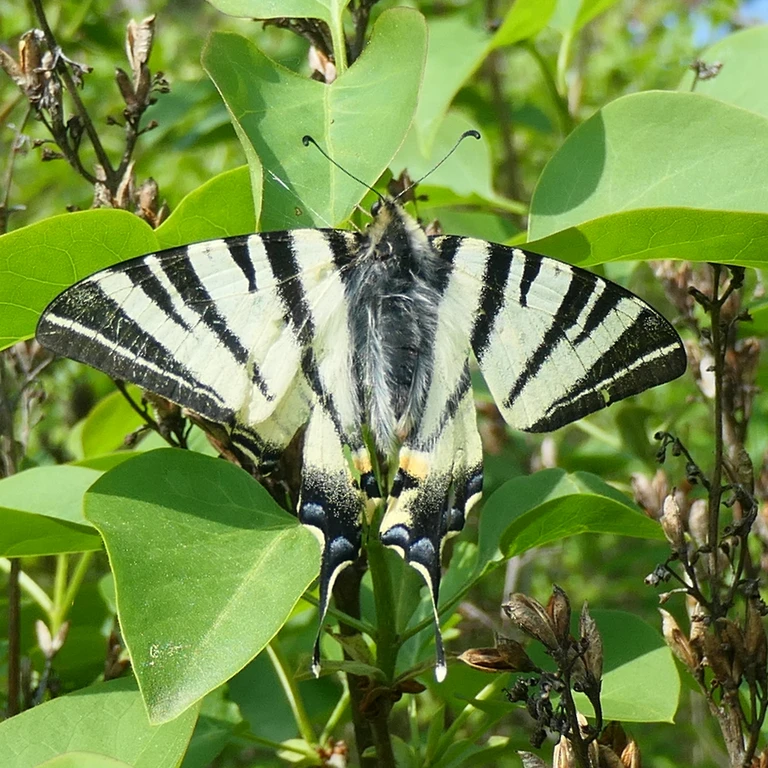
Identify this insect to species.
Iphiclides podalirius
